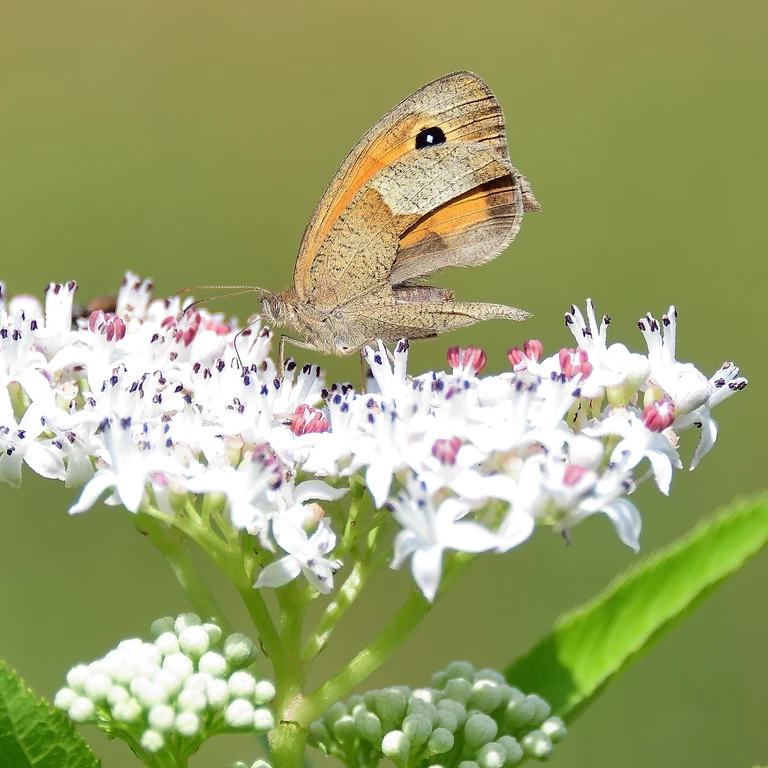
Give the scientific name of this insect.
Maniola jurtina
